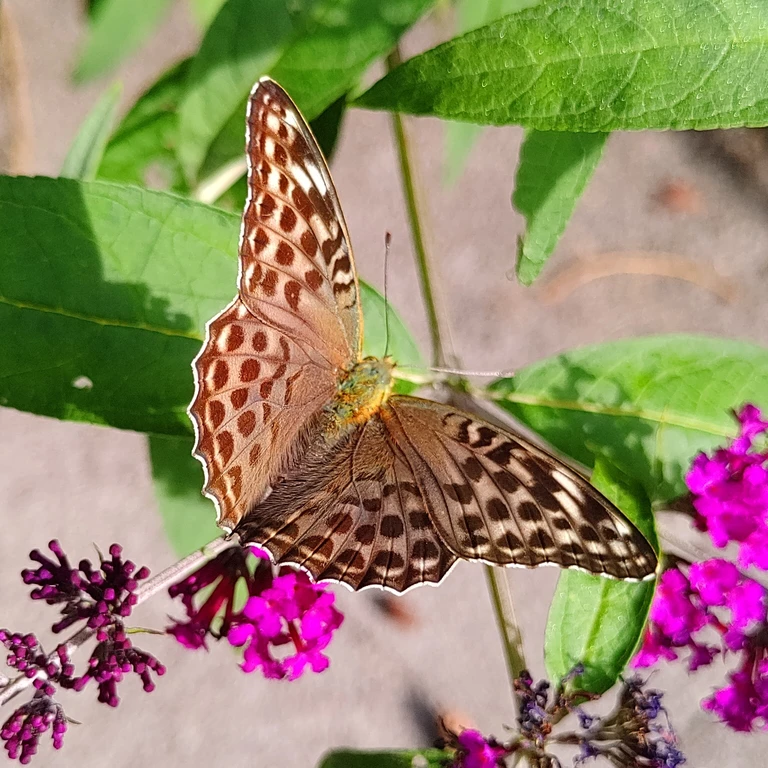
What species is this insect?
Argynnis paphia
